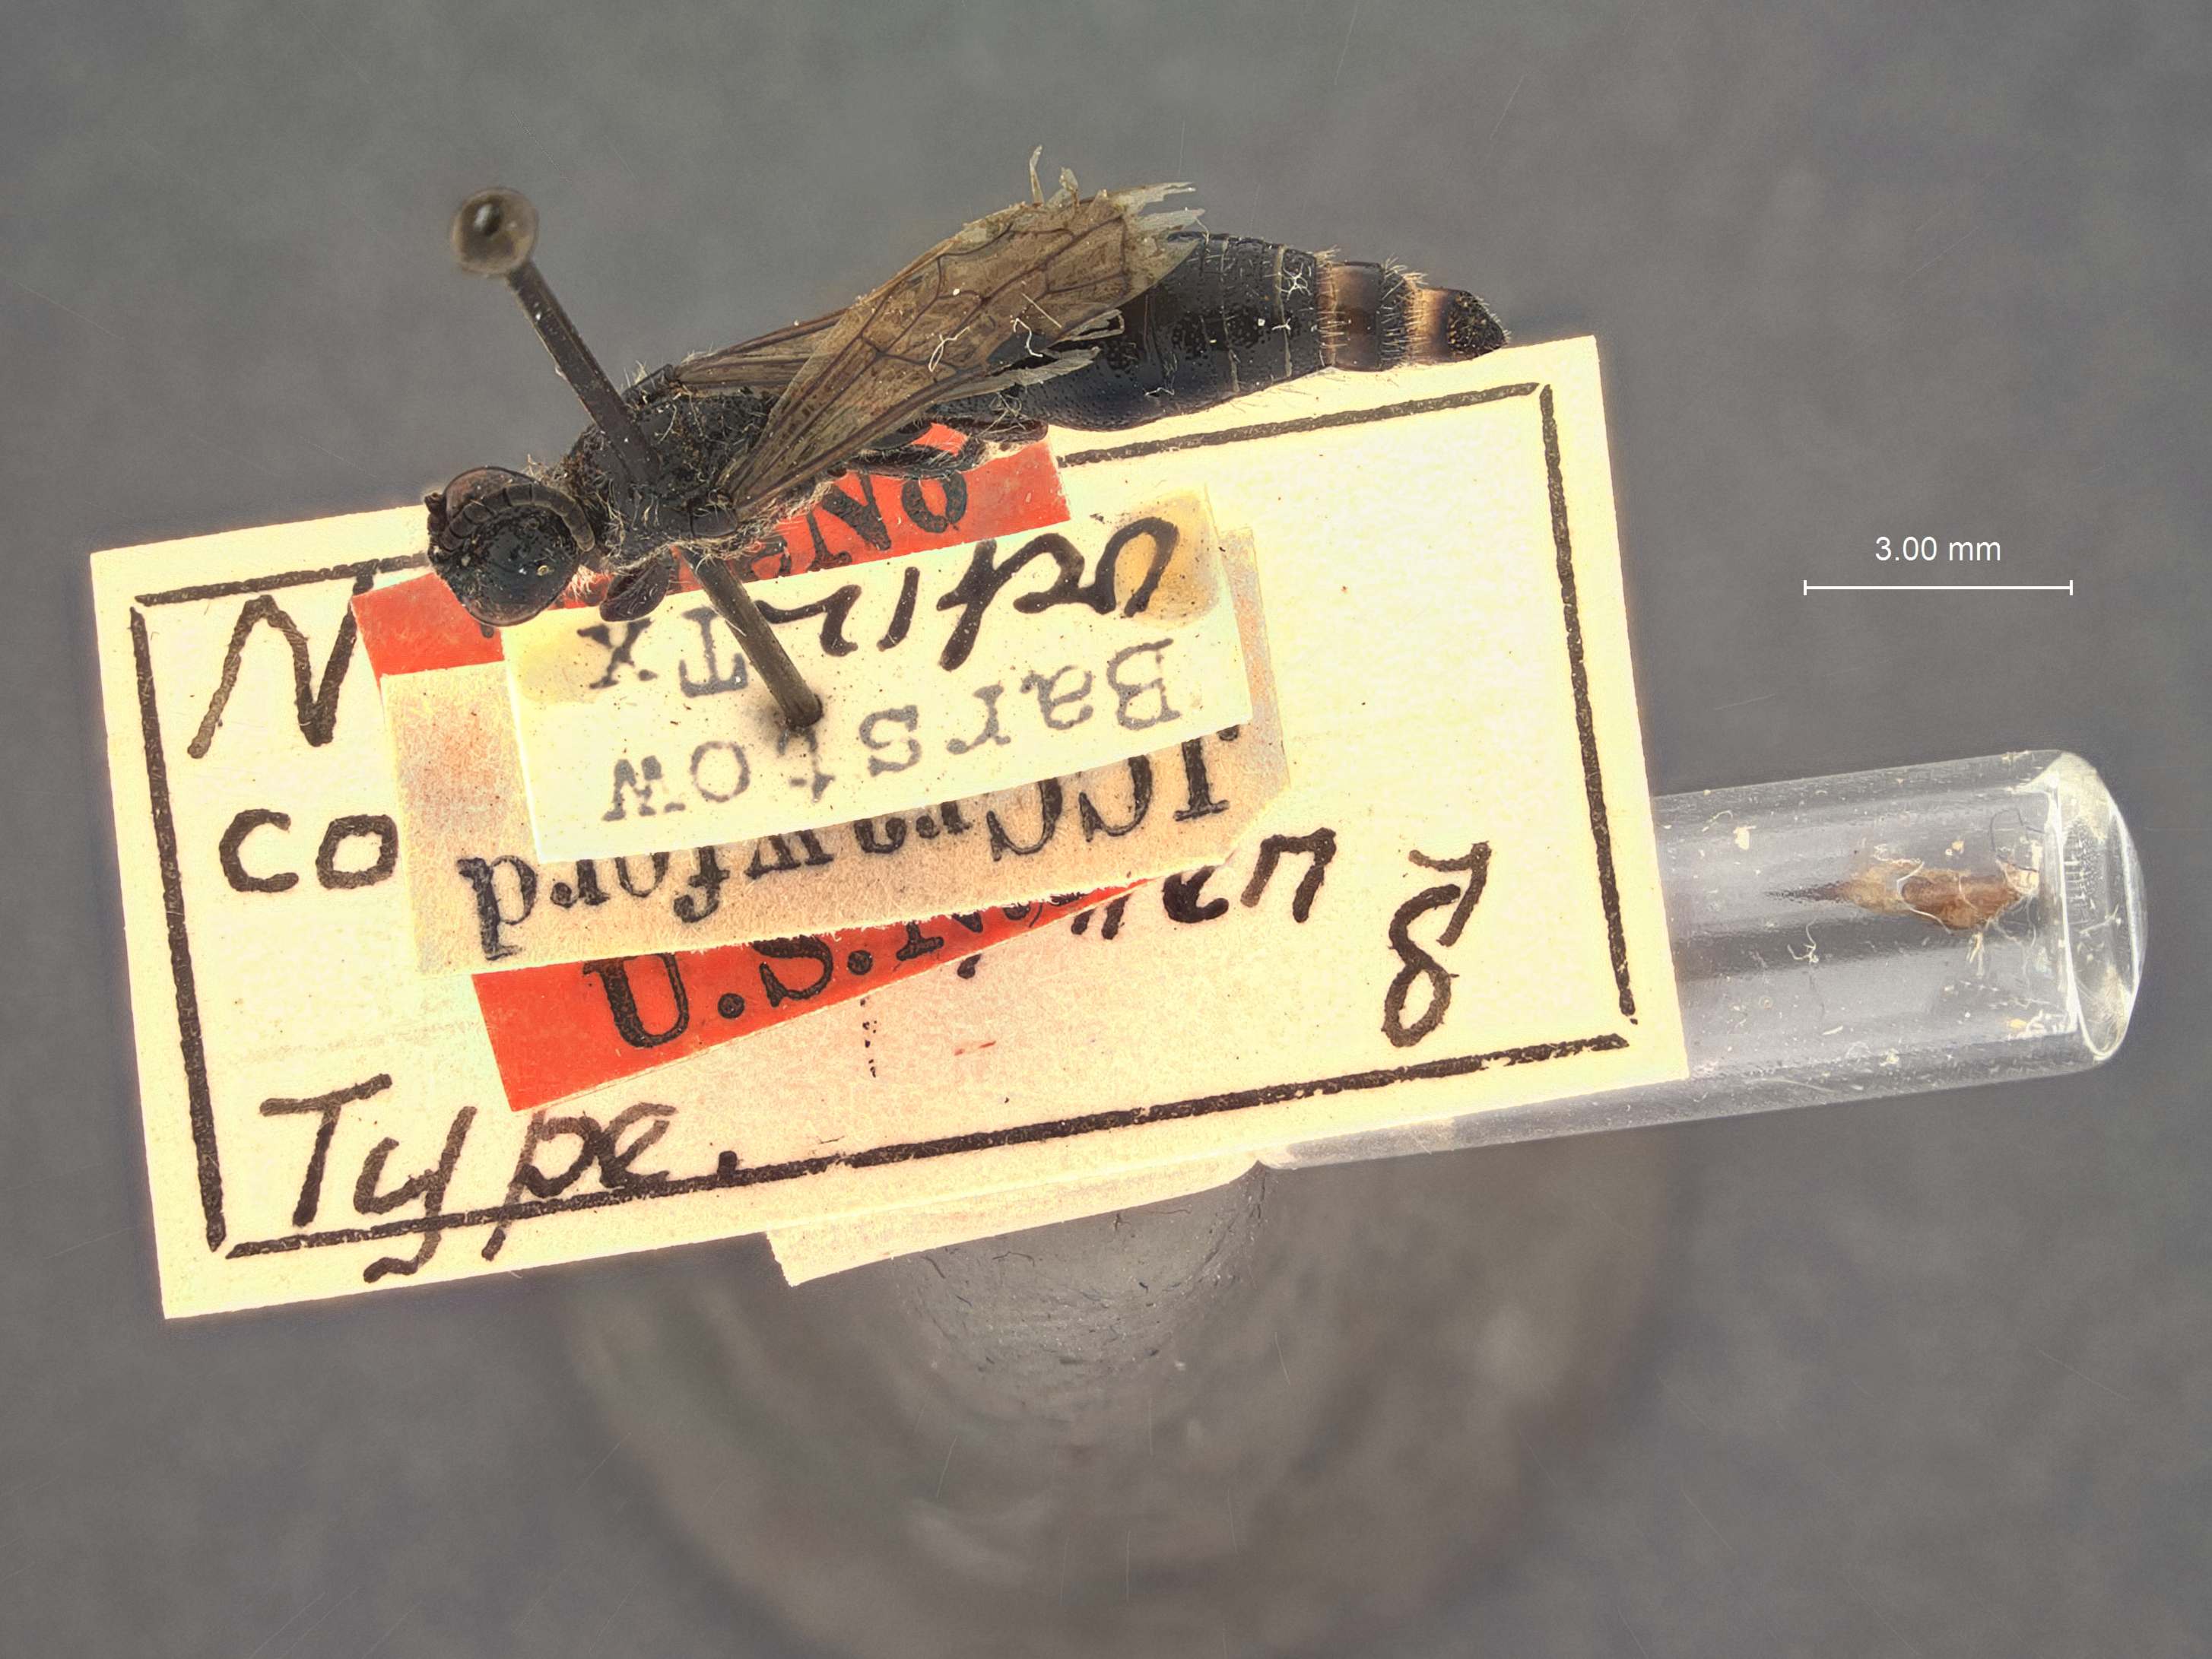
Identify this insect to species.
Neotiphia conspicua
